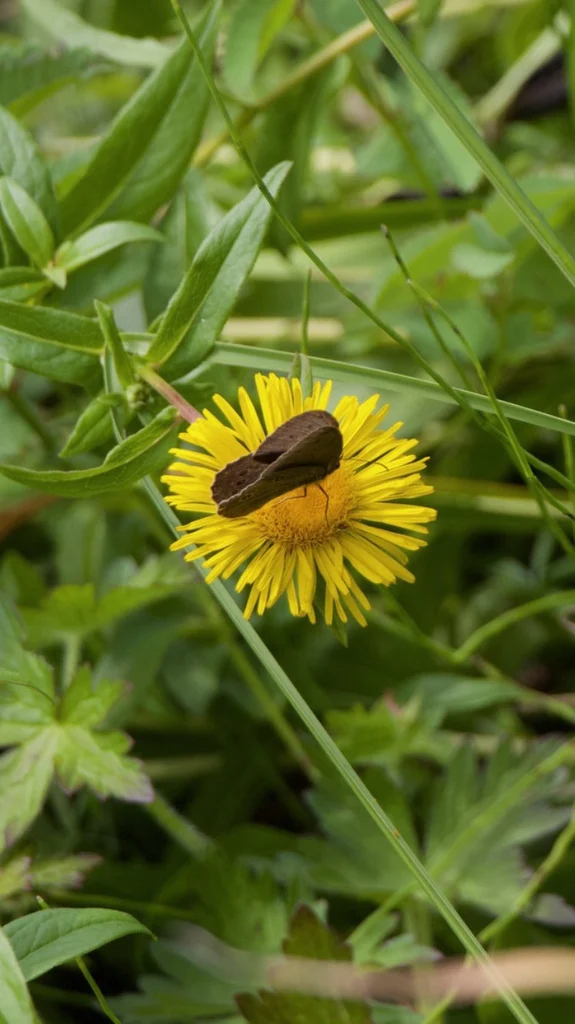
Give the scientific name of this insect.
Aphantopus hyperantus
